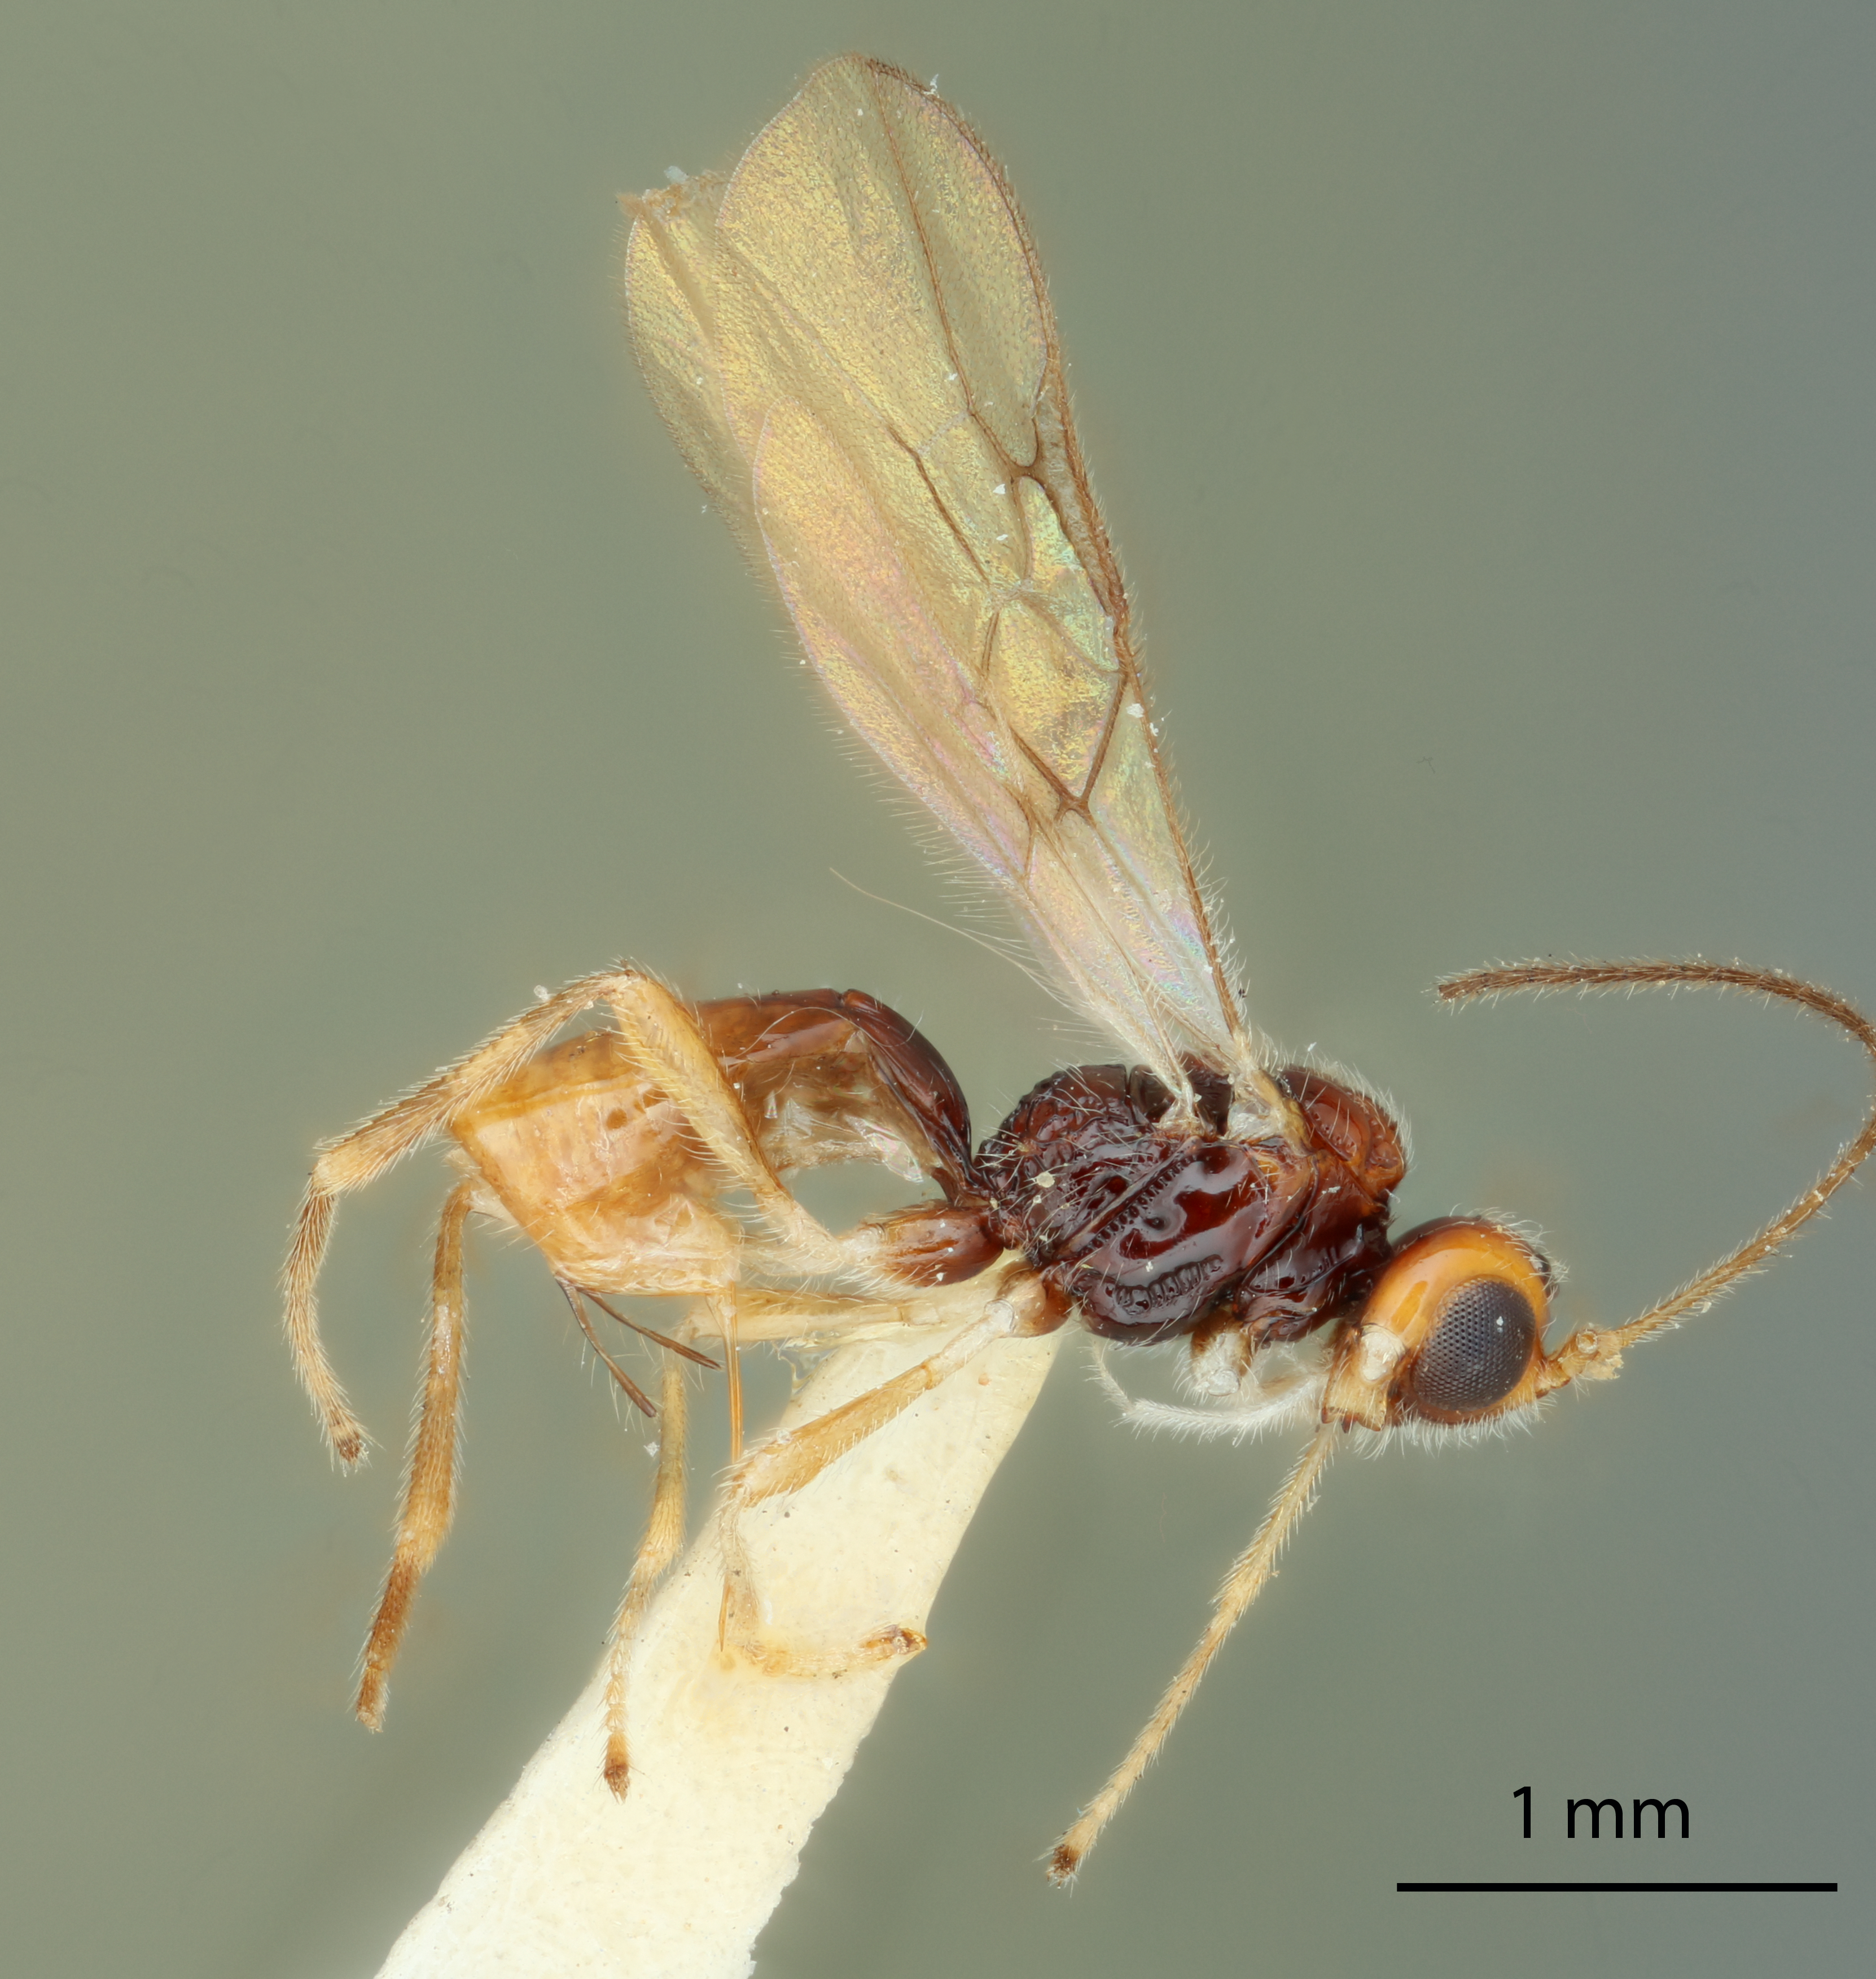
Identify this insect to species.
Goniarchus malayensis
